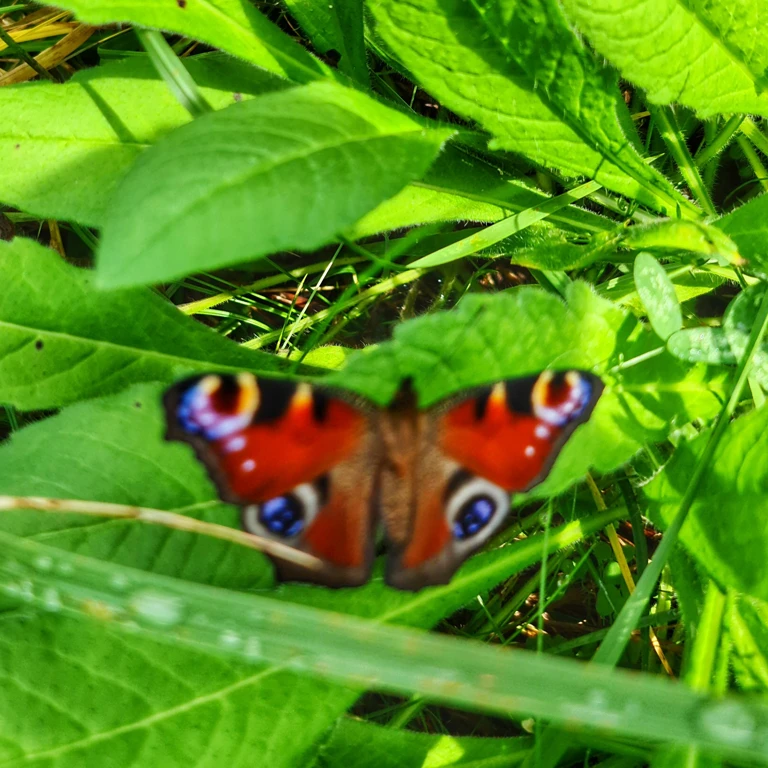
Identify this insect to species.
Aglais io
